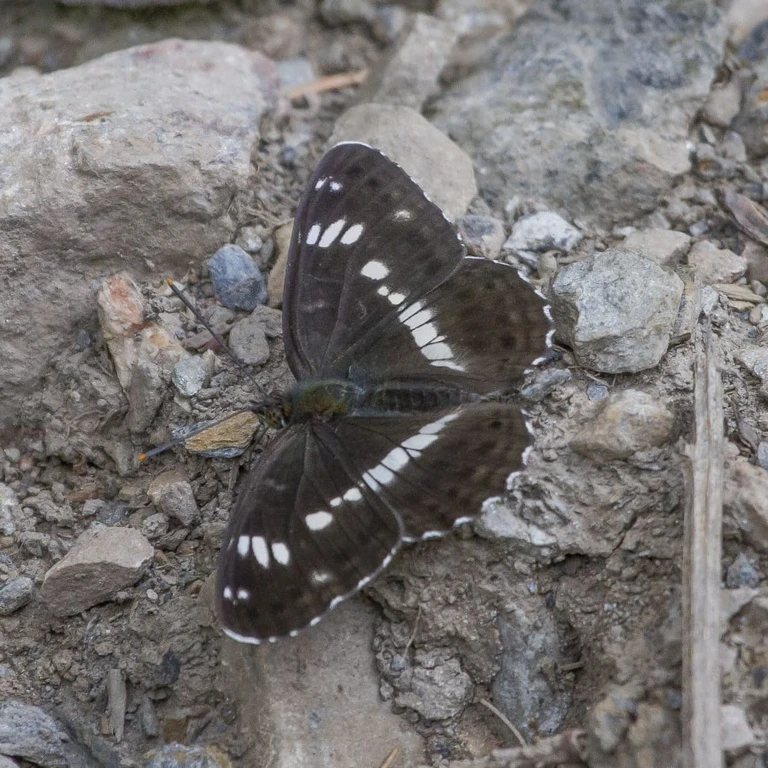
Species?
Limenitis camilla (also Ladoga camilla)
